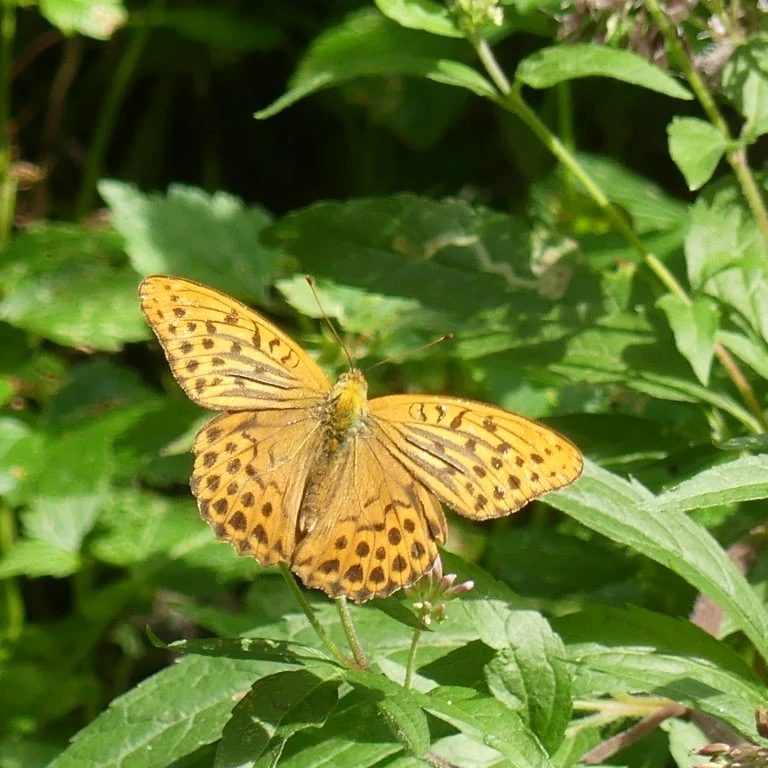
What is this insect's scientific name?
Argynnis paphia
